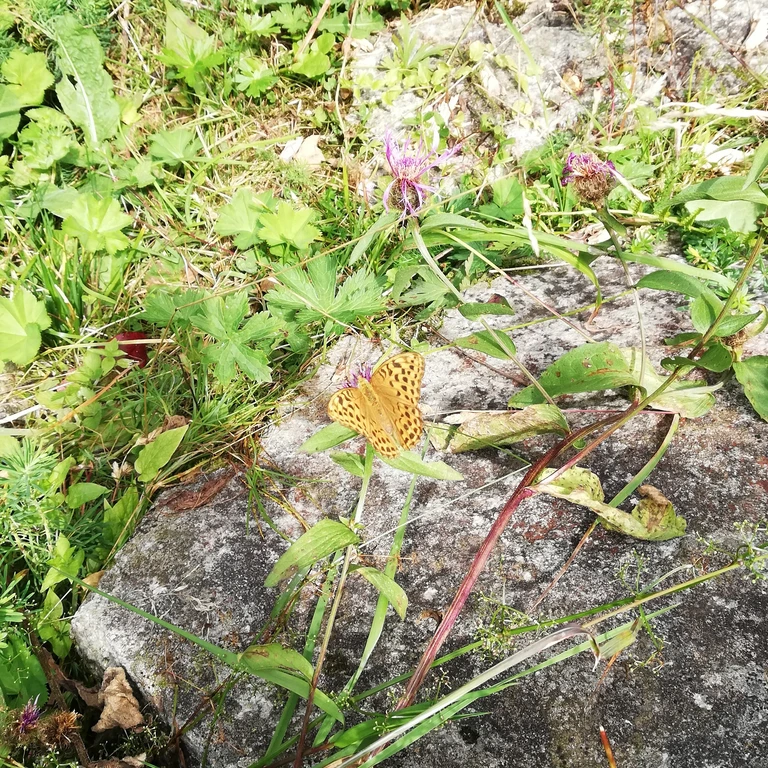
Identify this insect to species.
Argynnis paphia
